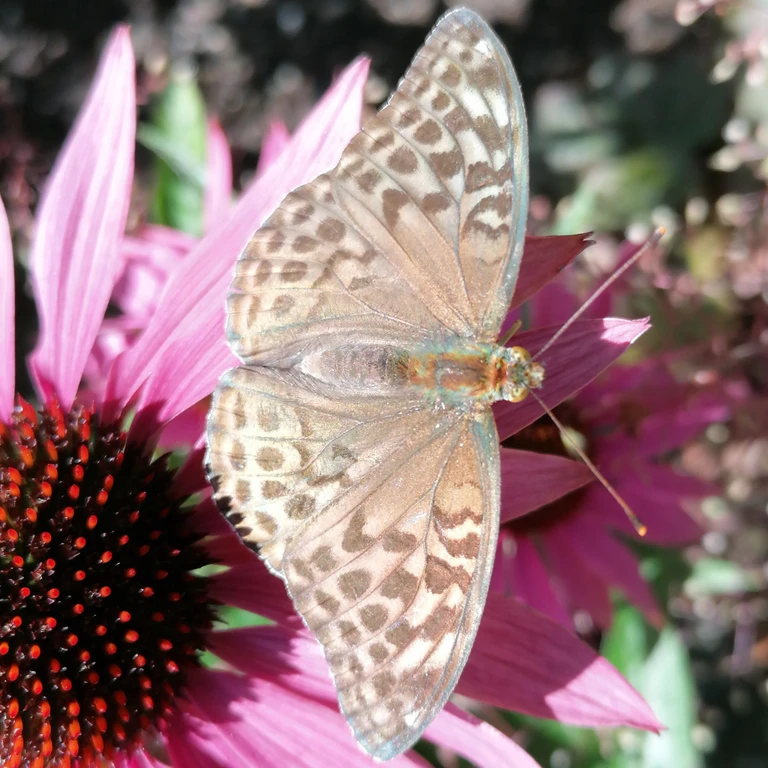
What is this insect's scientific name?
Argynnis paphia
